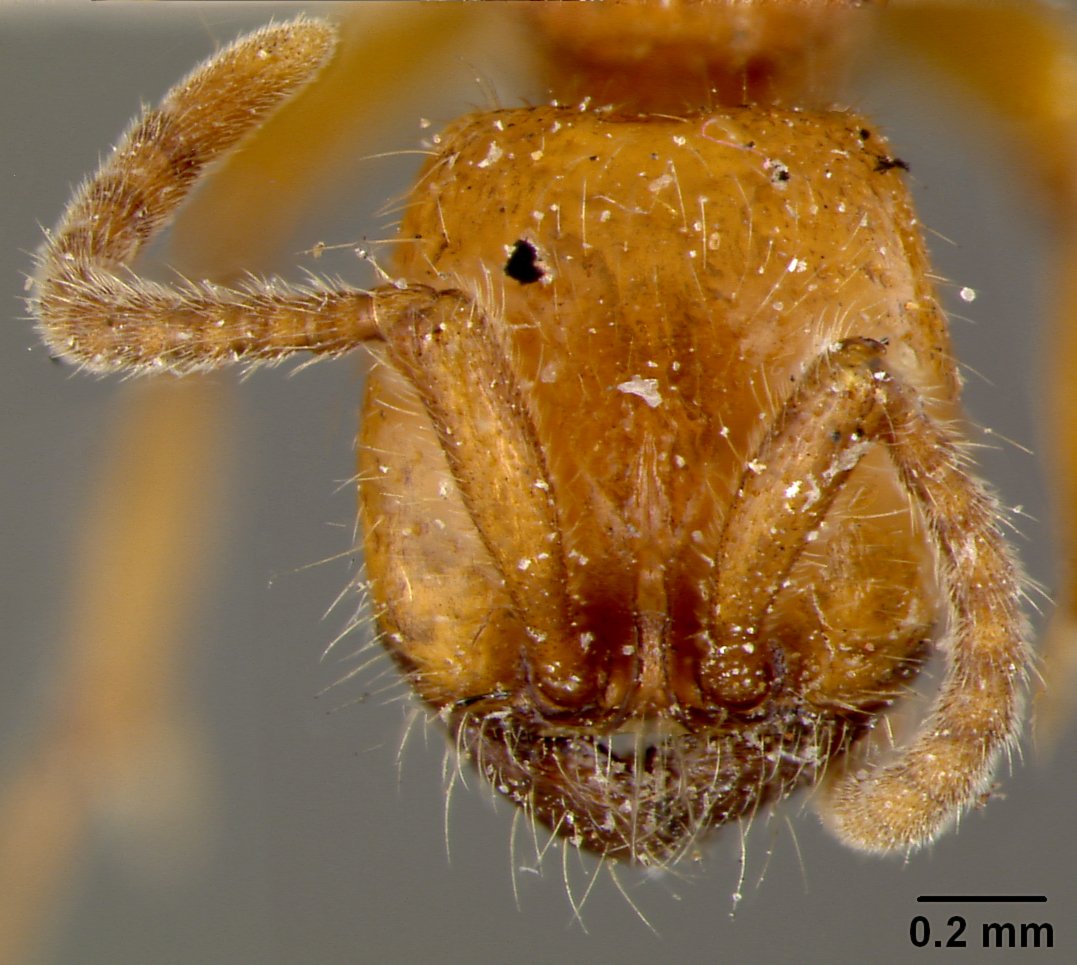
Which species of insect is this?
Eciton californicum
